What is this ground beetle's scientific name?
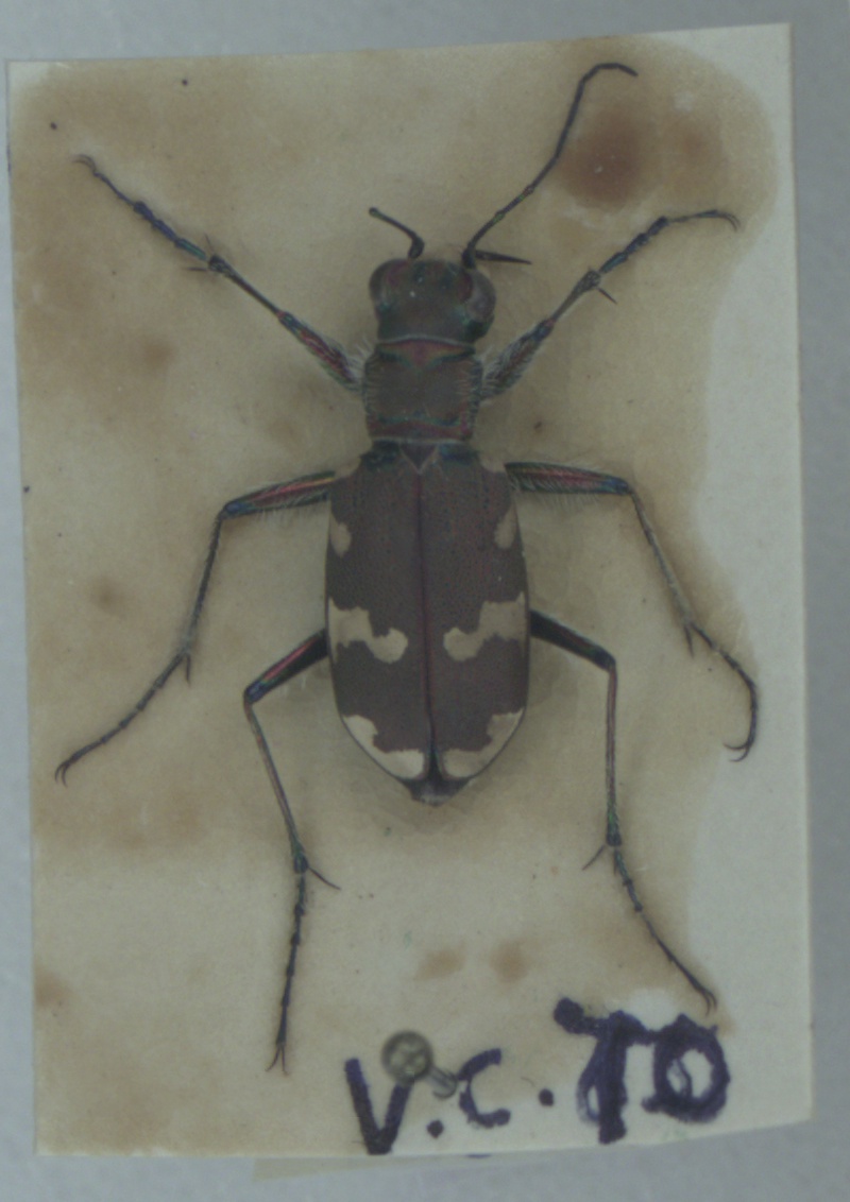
Cicindela hybrida
